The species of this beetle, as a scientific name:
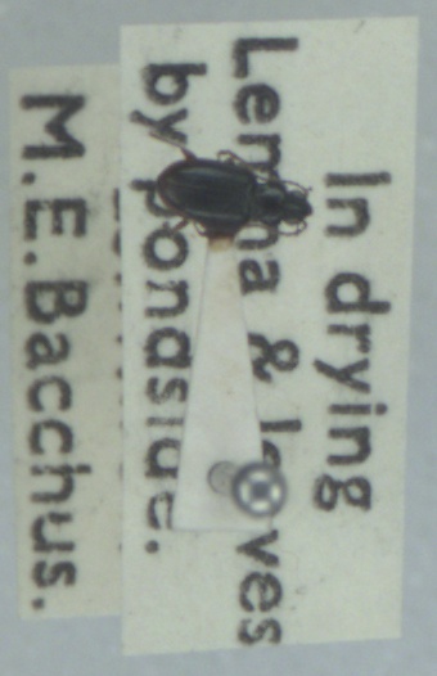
Bembidion clarkei
